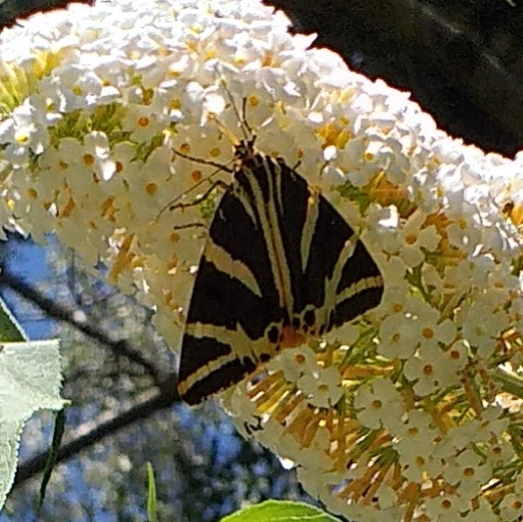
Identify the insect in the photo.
Euplagia quadripunctaria
